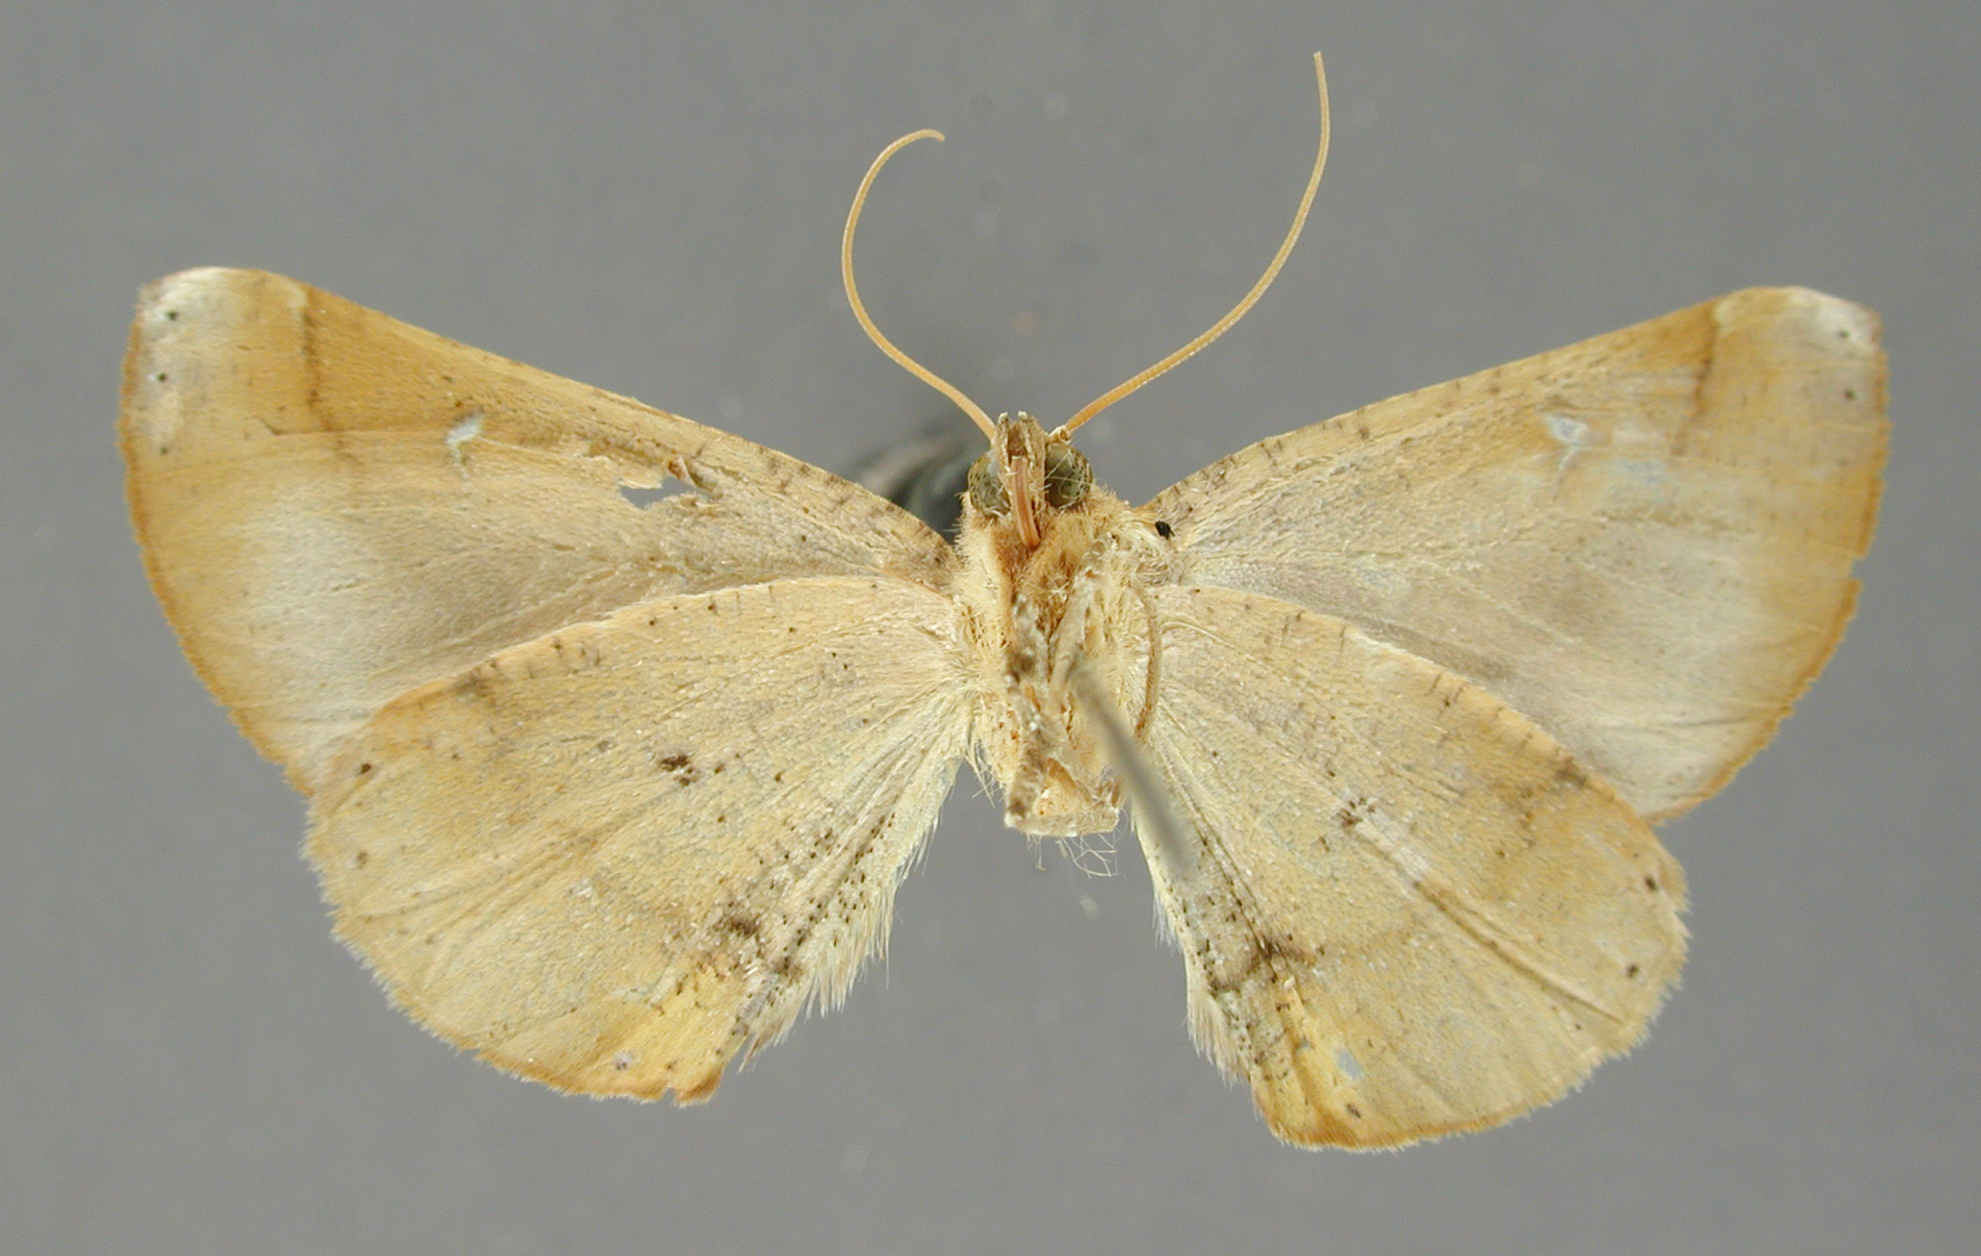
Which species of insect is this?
Pero lisima
